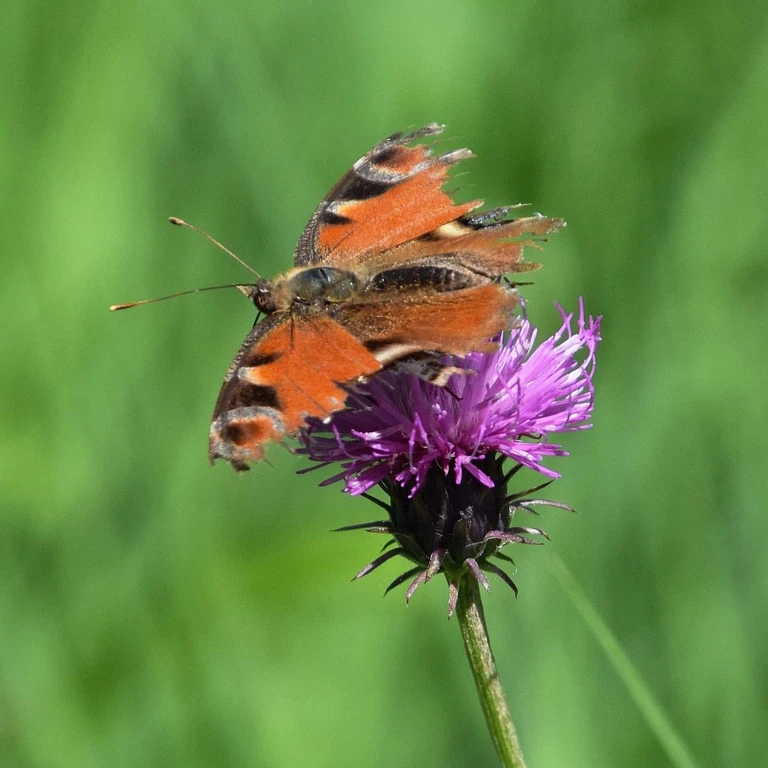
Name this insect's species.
Aglais io
